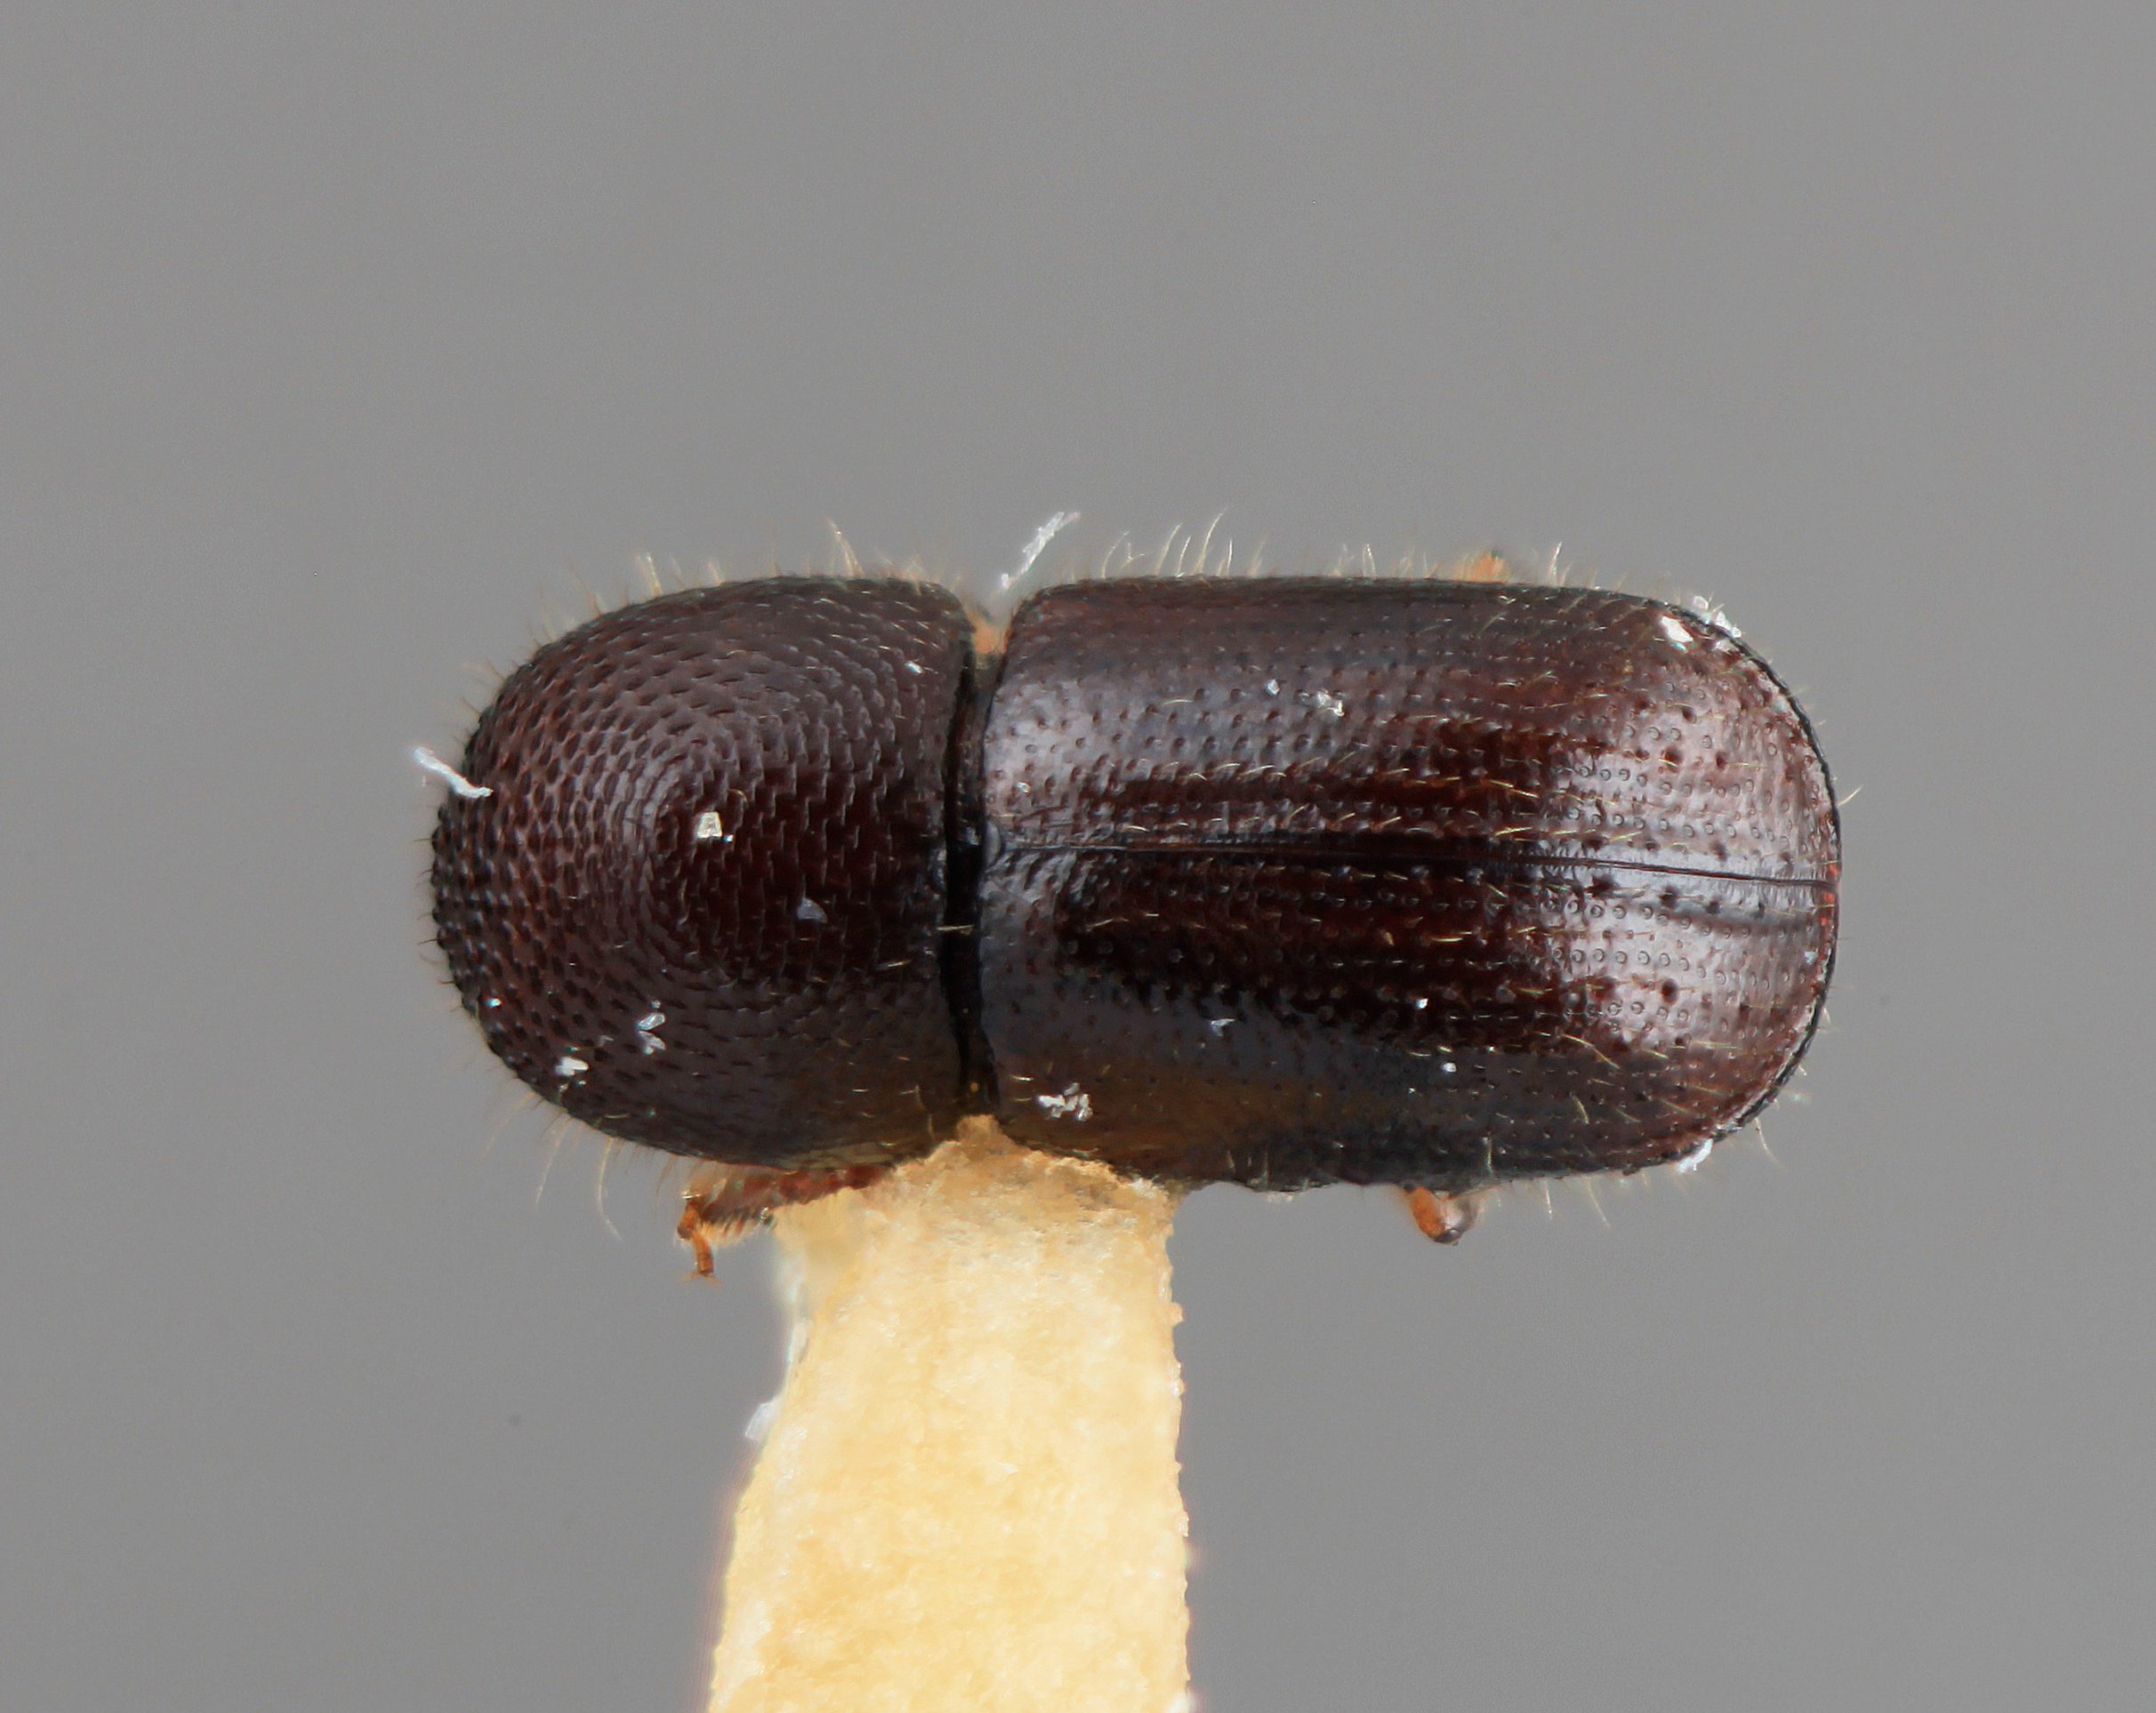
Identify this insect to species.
Ambrosiodmus paucus
